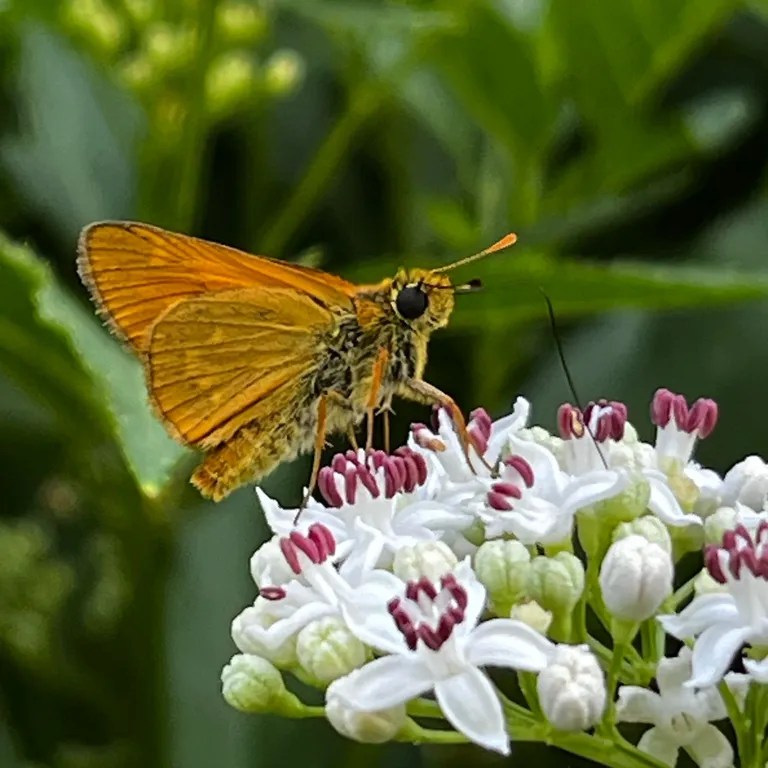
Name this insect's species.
Ochlodes sylvanus (also Ochlodes venata)
